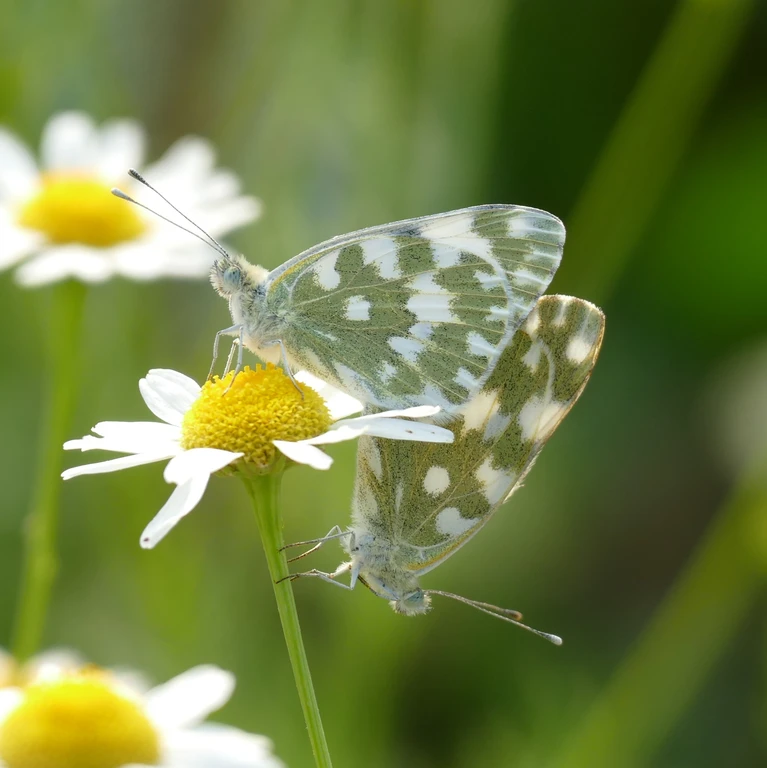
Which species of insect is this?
Pontia edusa
